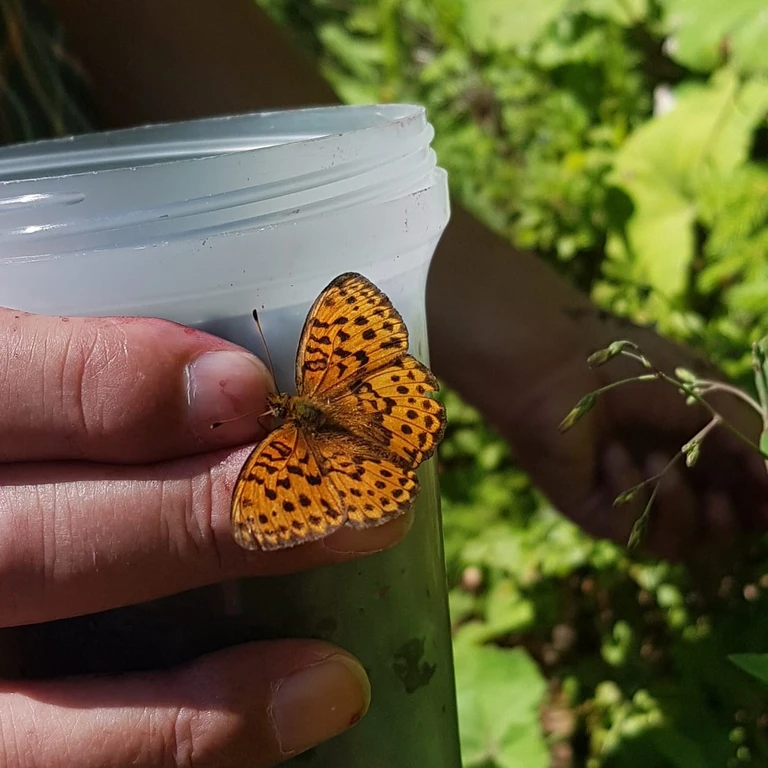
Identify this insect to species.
Brenthis daphne
